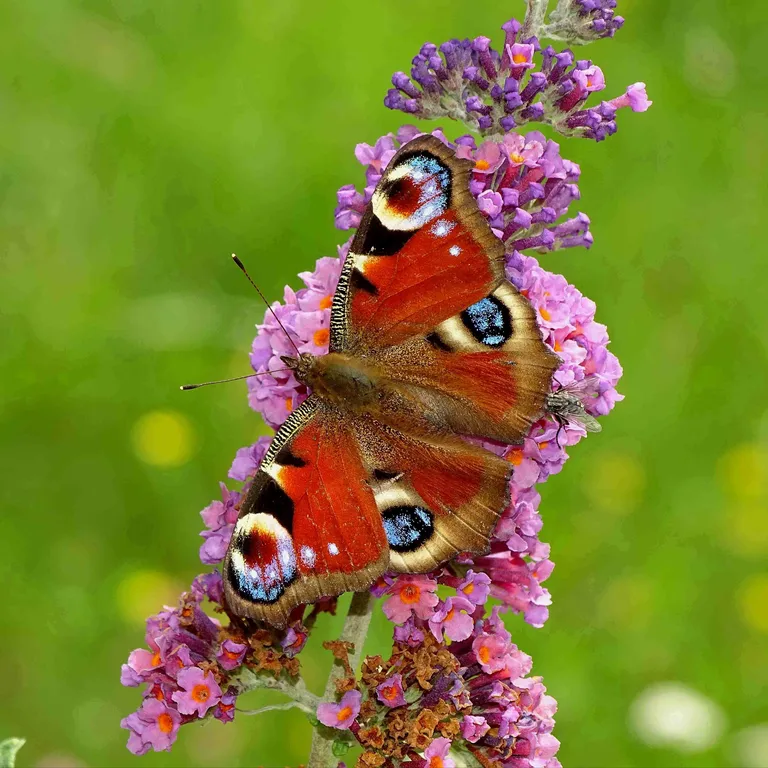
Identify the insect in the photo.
Aglais io
